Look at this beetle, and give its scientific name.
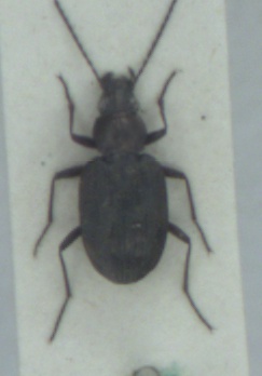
Bembidion litorale
